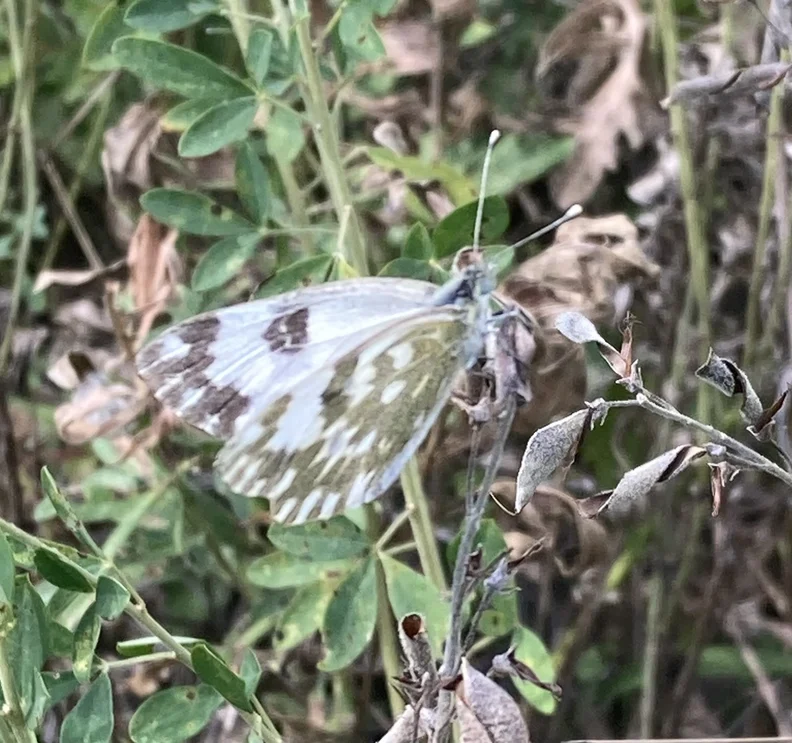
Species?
Pontia edusa
